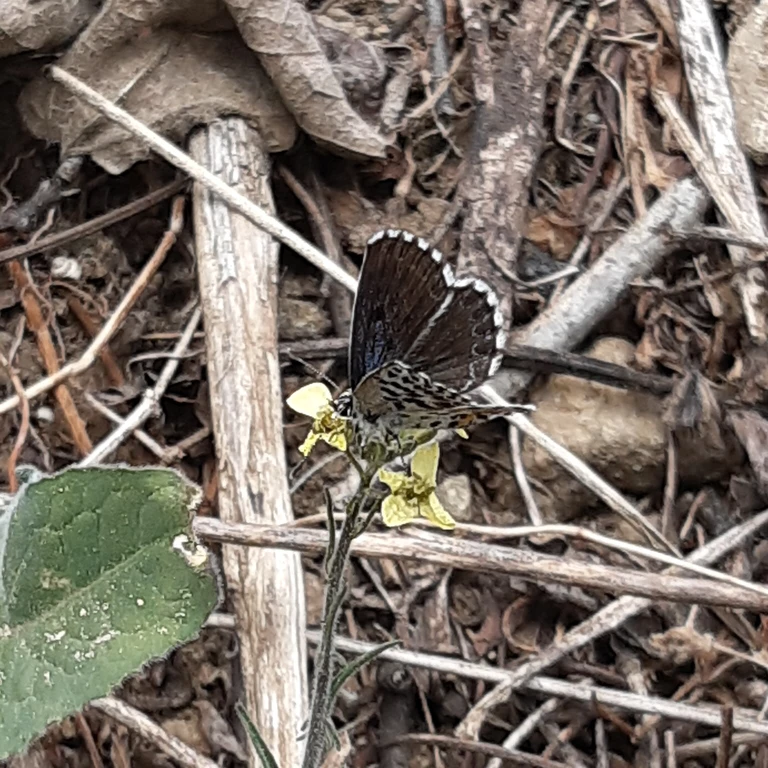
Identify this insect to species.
Scolitantides orion
